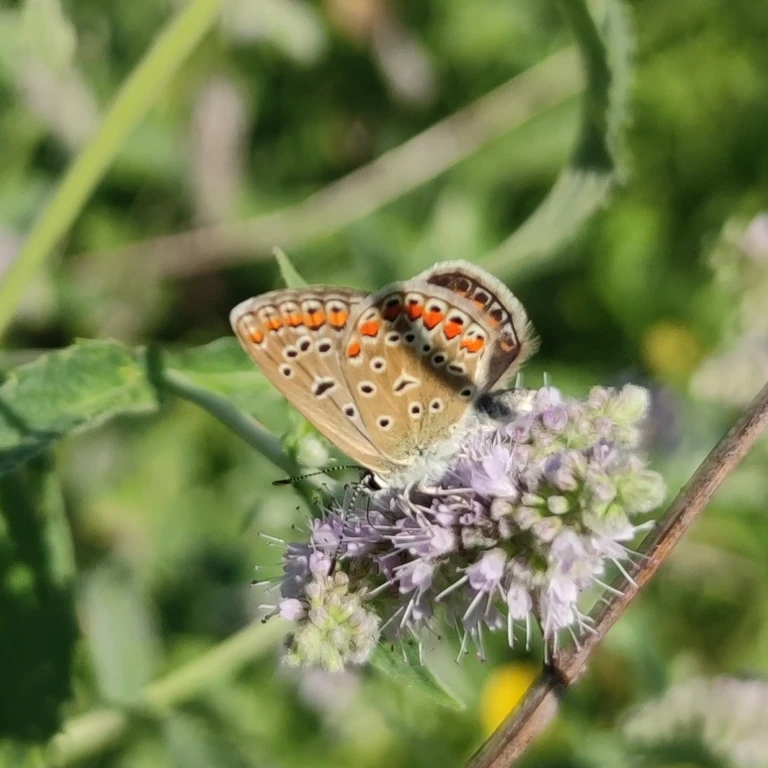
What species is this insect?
Polyommatus icarus
